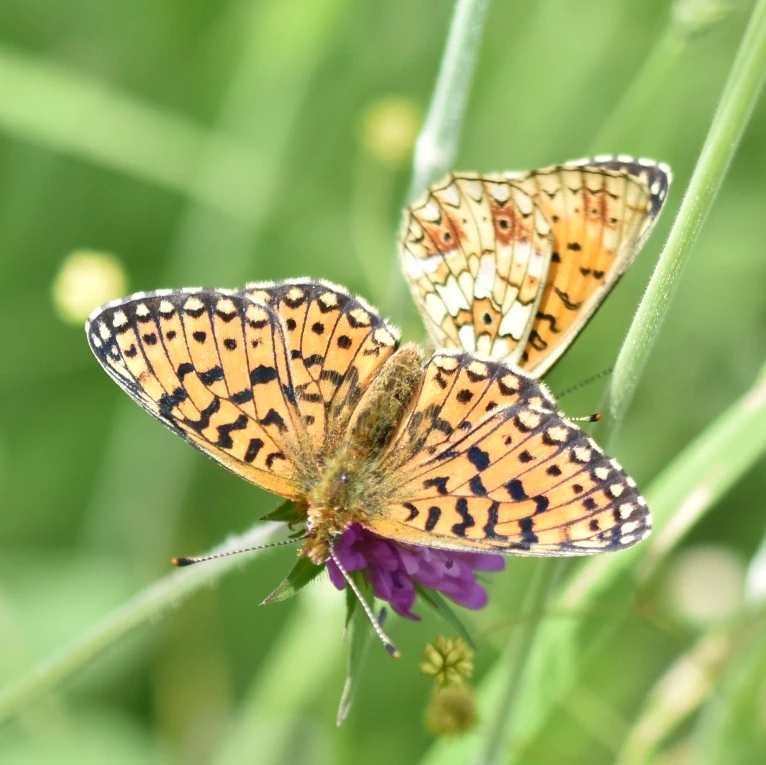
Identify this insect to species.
Boloria selene
